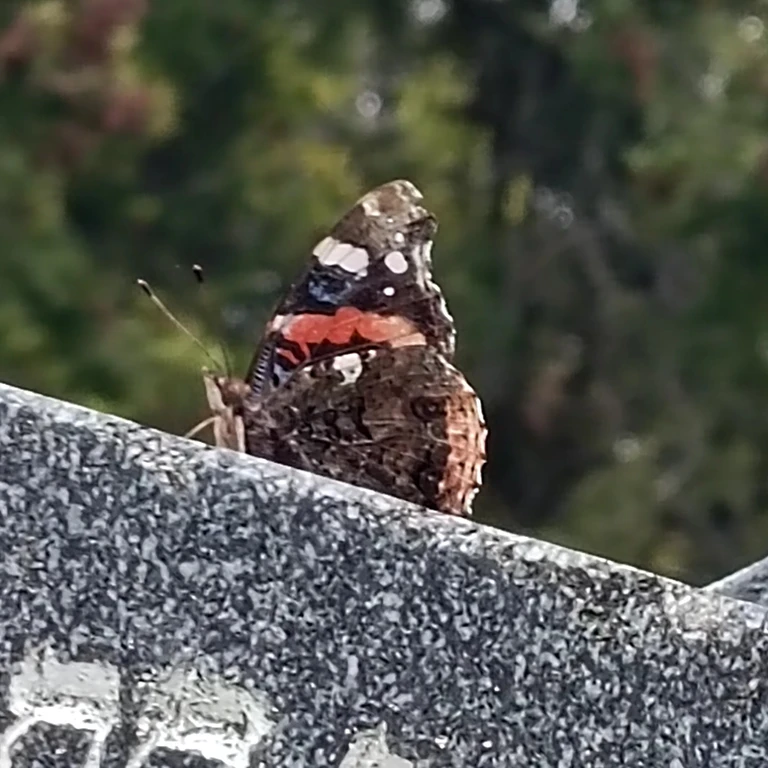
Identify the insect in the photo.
Vanessa atalanta
